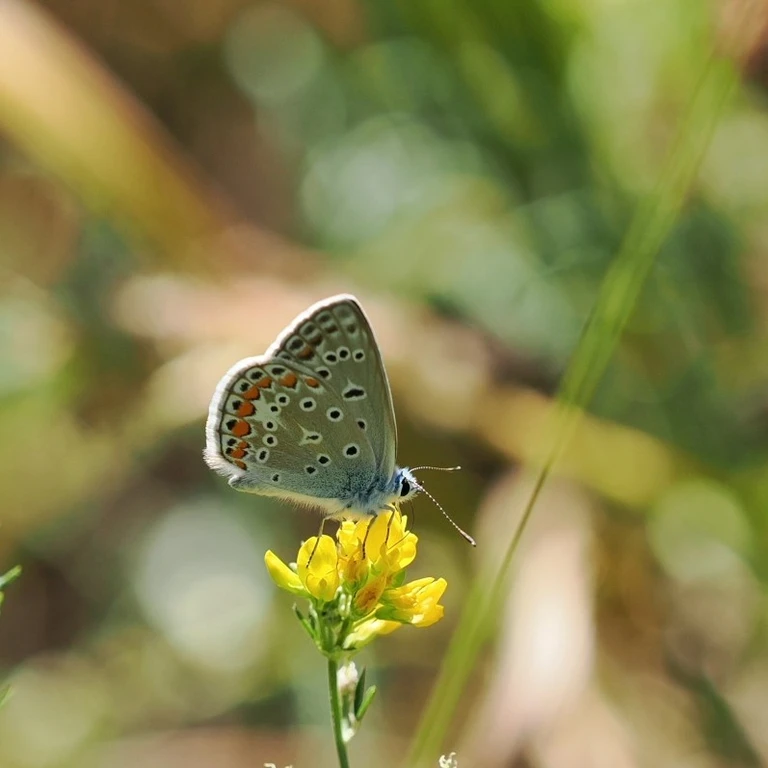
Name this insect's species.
Polyommatus icarus
